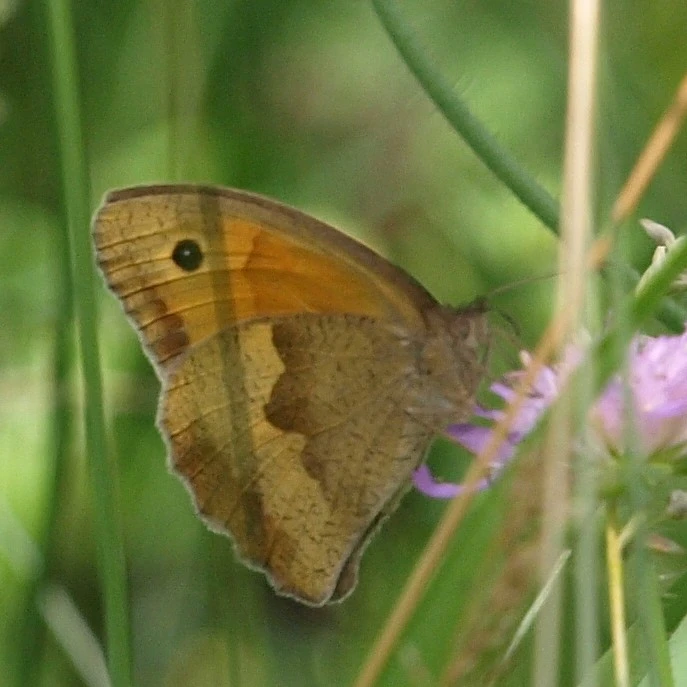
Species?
Maniola jurtina
